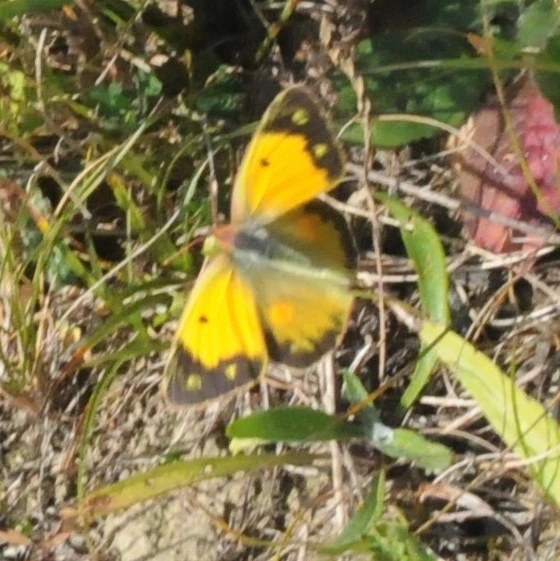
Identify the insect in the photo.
Colias croceus
